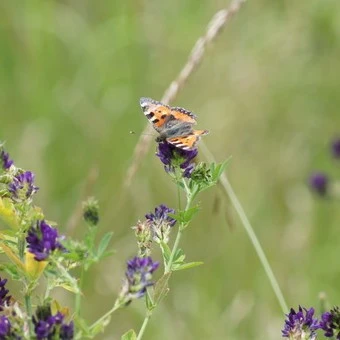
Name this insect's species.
Aglais urticae
